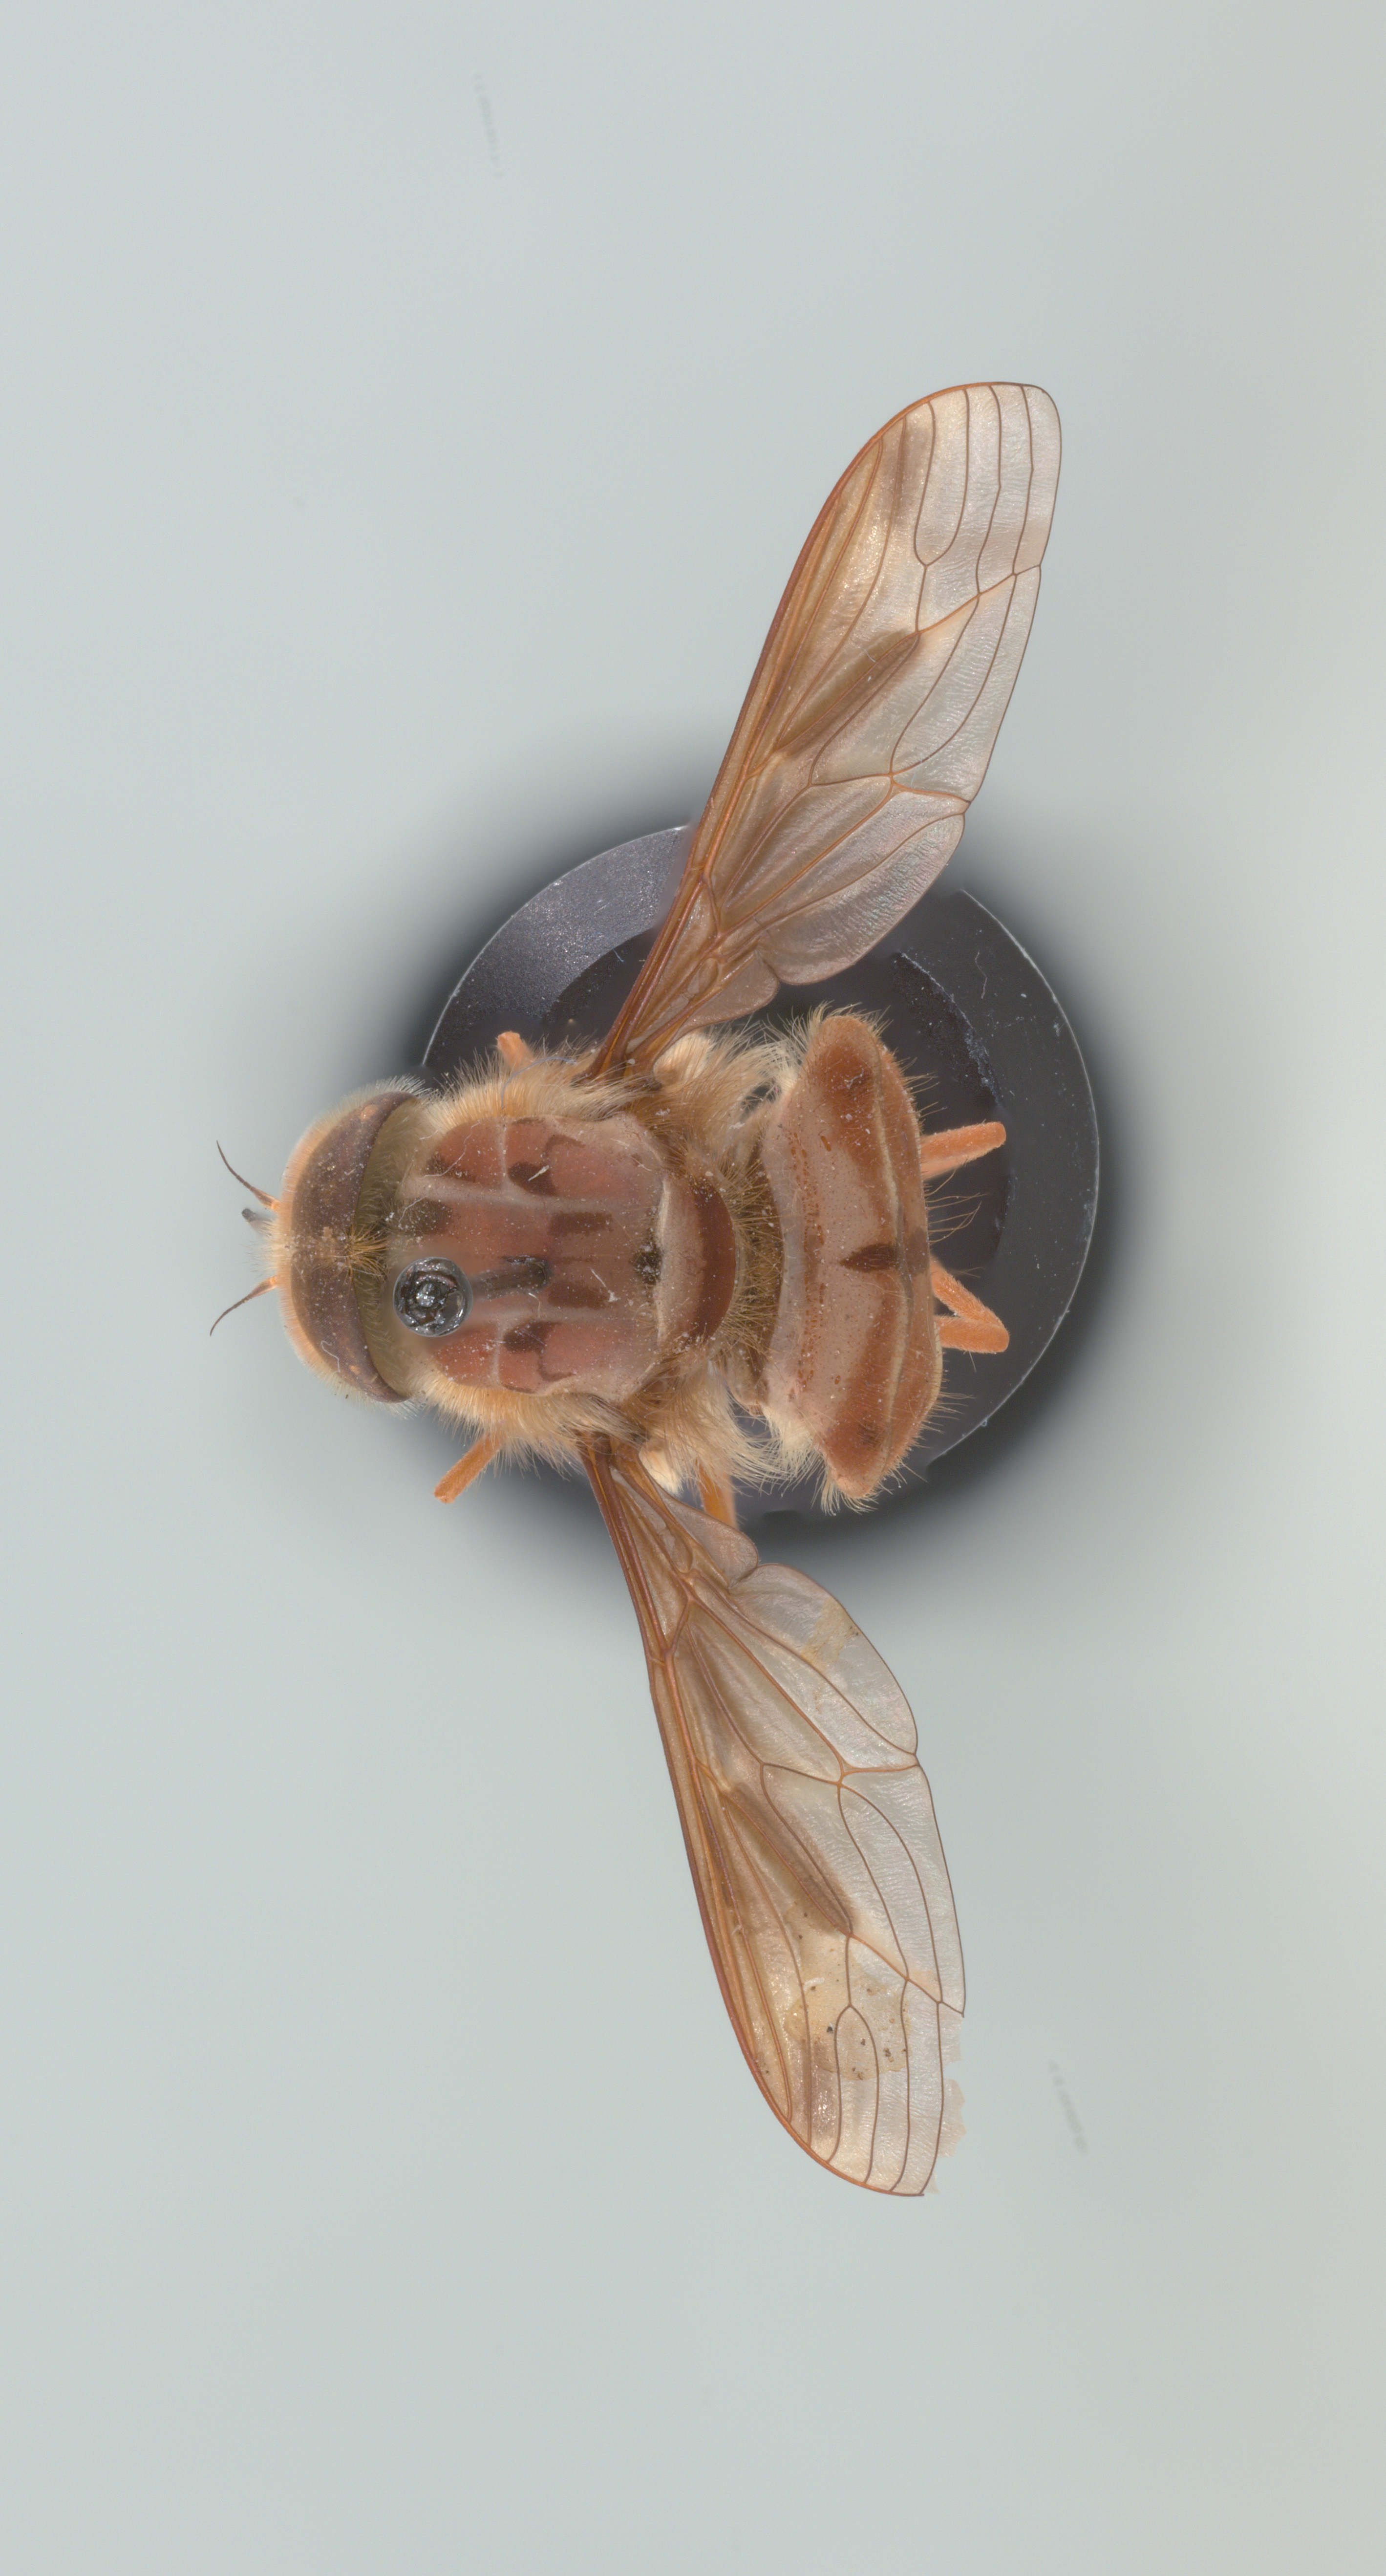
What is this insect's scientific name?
Hirmoneura nubipennis (also Trichophthalma nubipennis)
